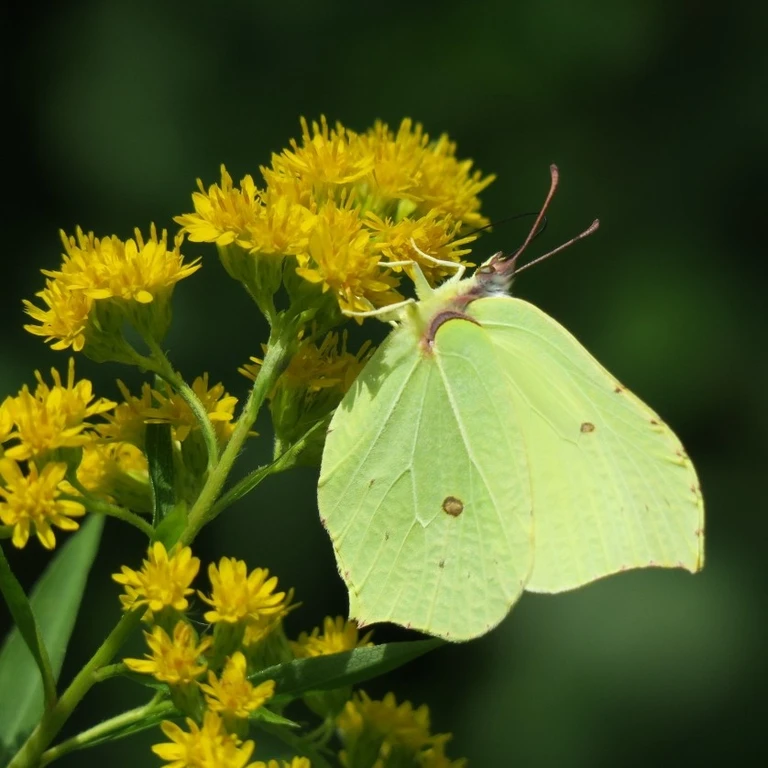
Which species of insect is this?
Gonepteryx rhamni
